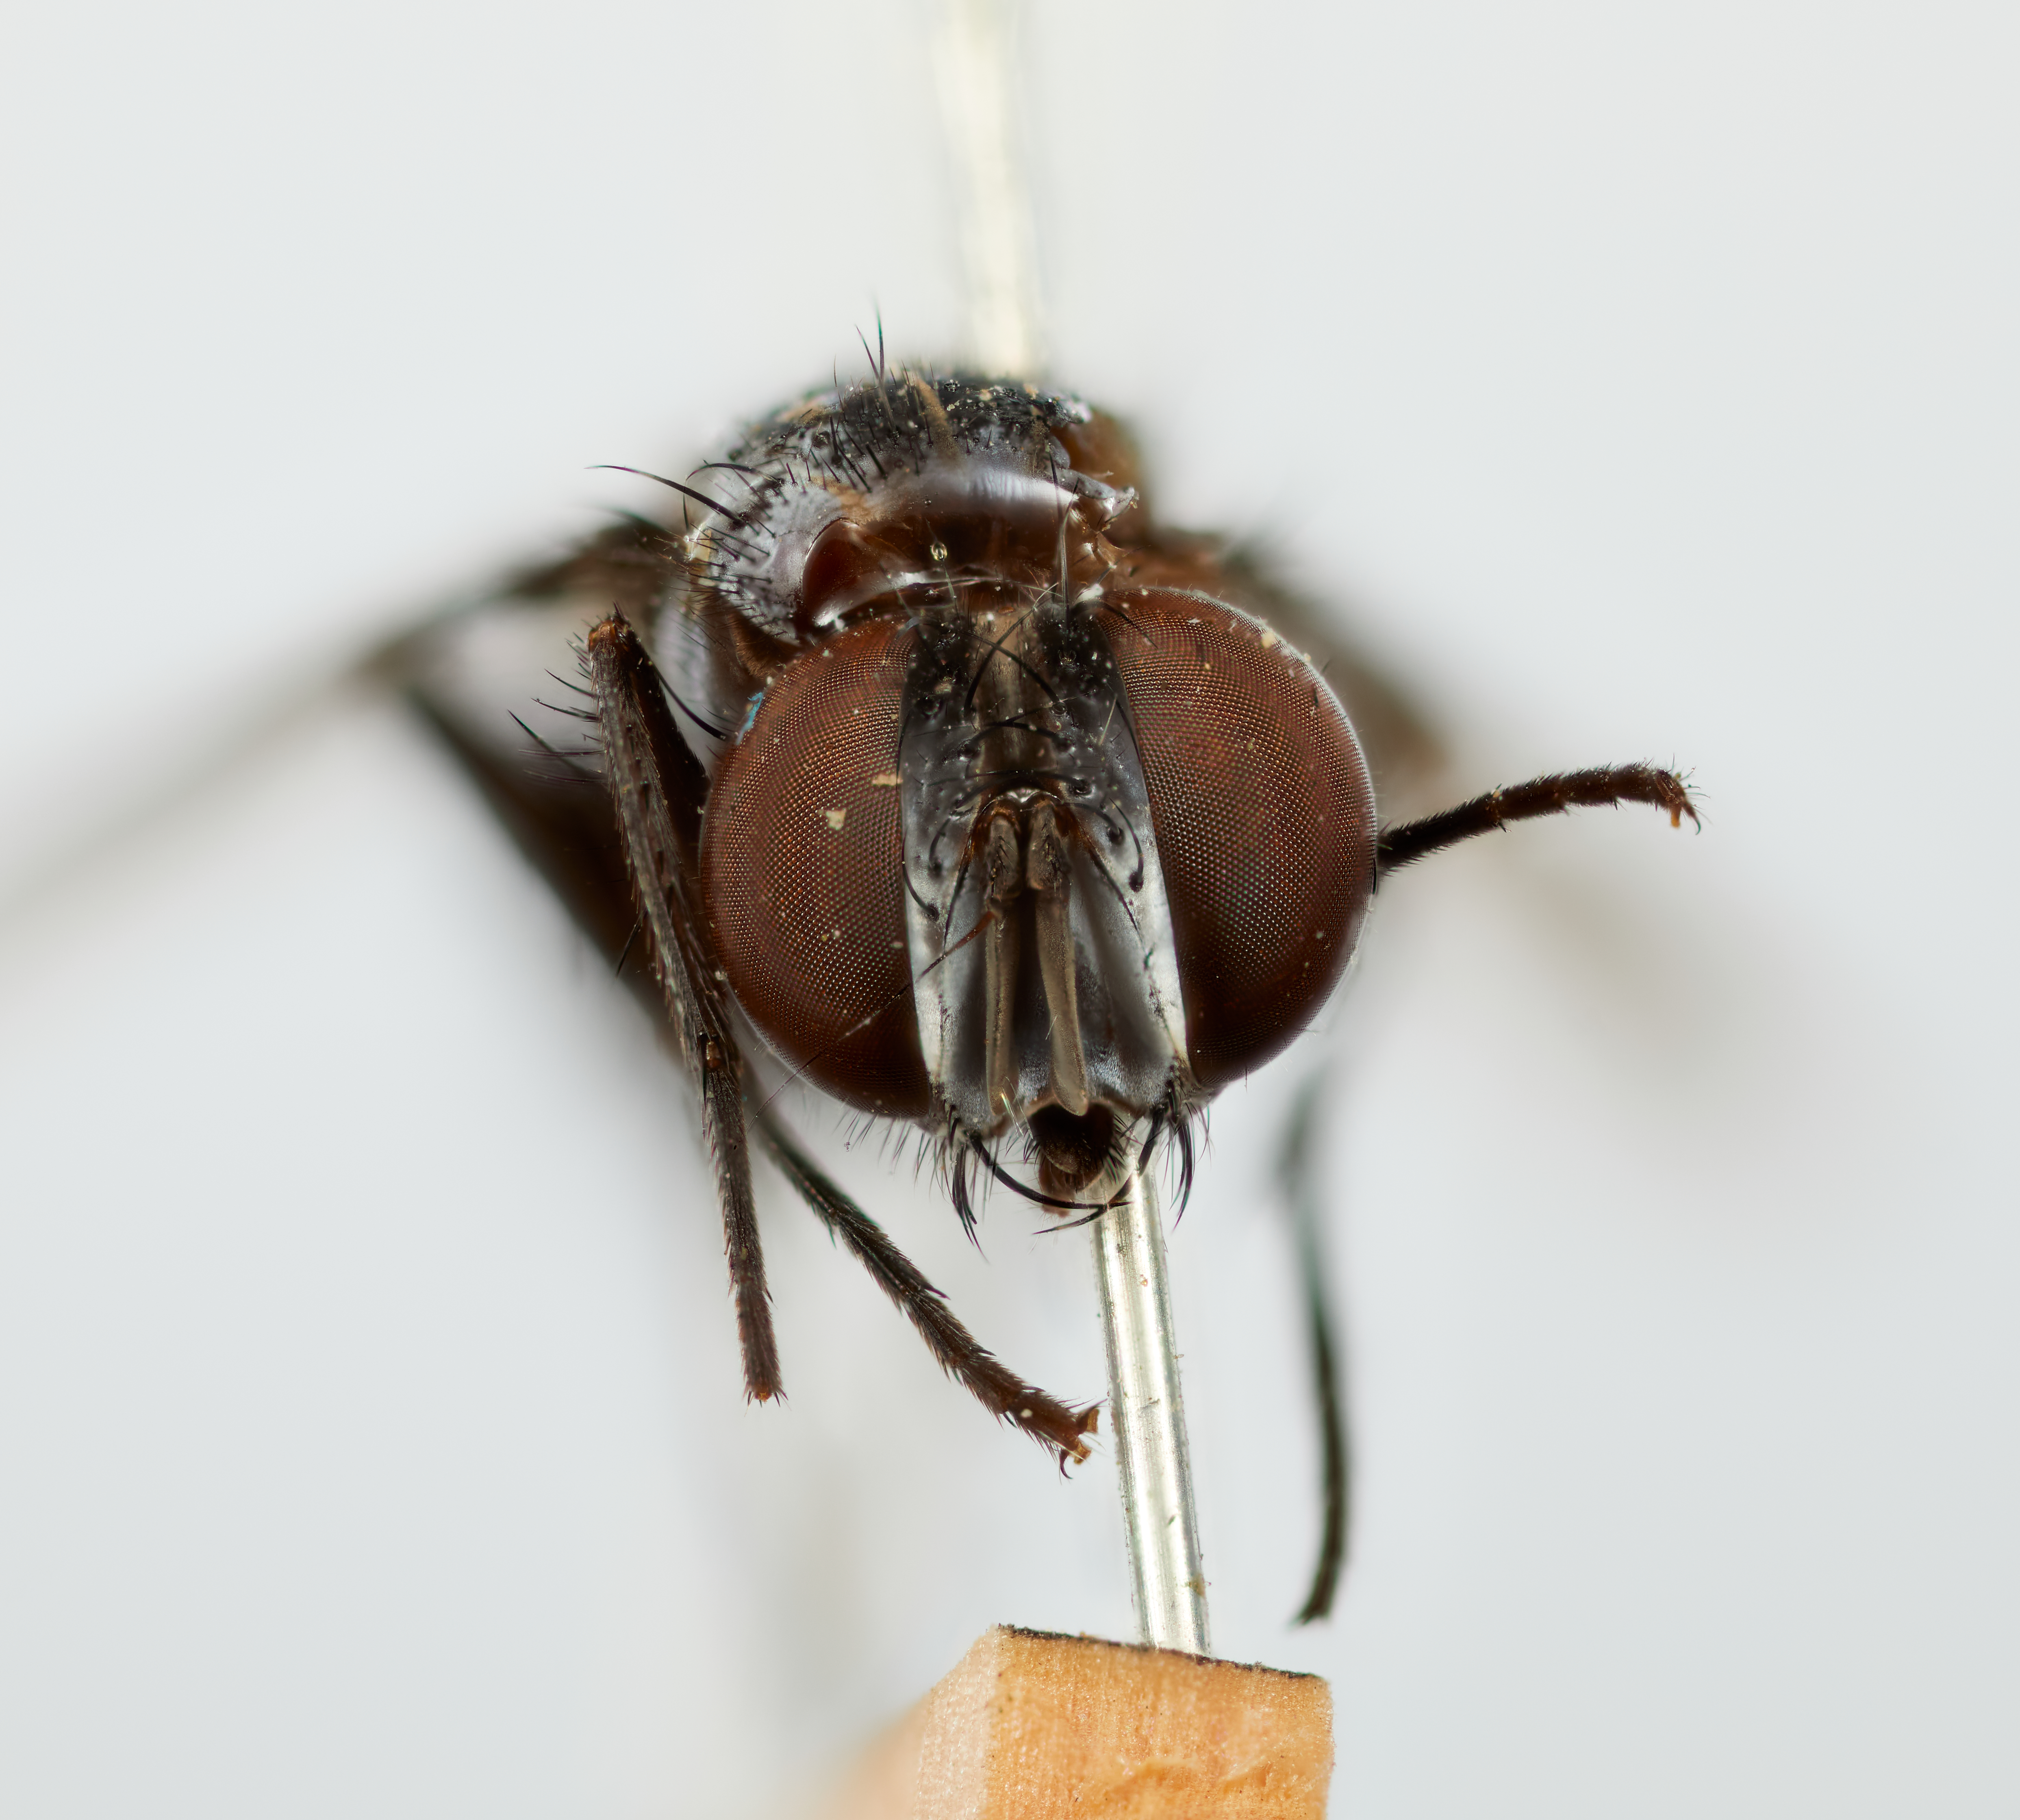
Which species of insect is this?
Argyrothelaira froggatti
